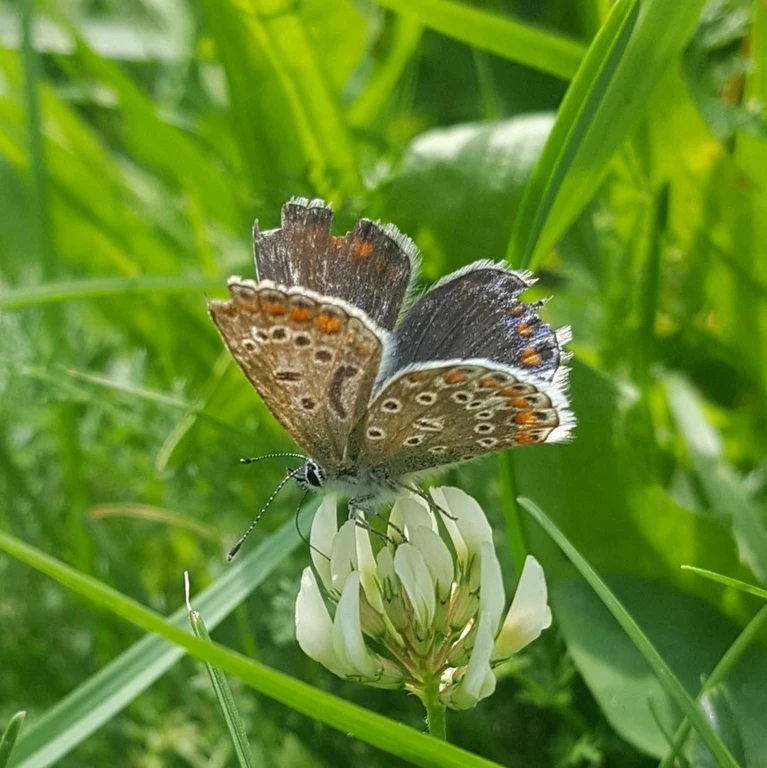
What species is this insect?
Polyommatus icarus
